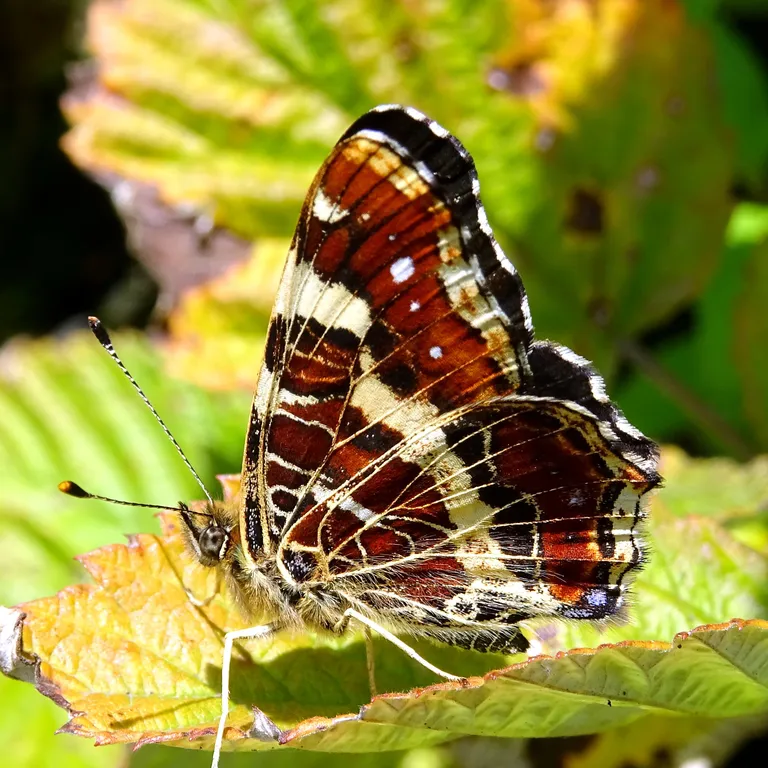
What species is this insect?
Araschnia levana
